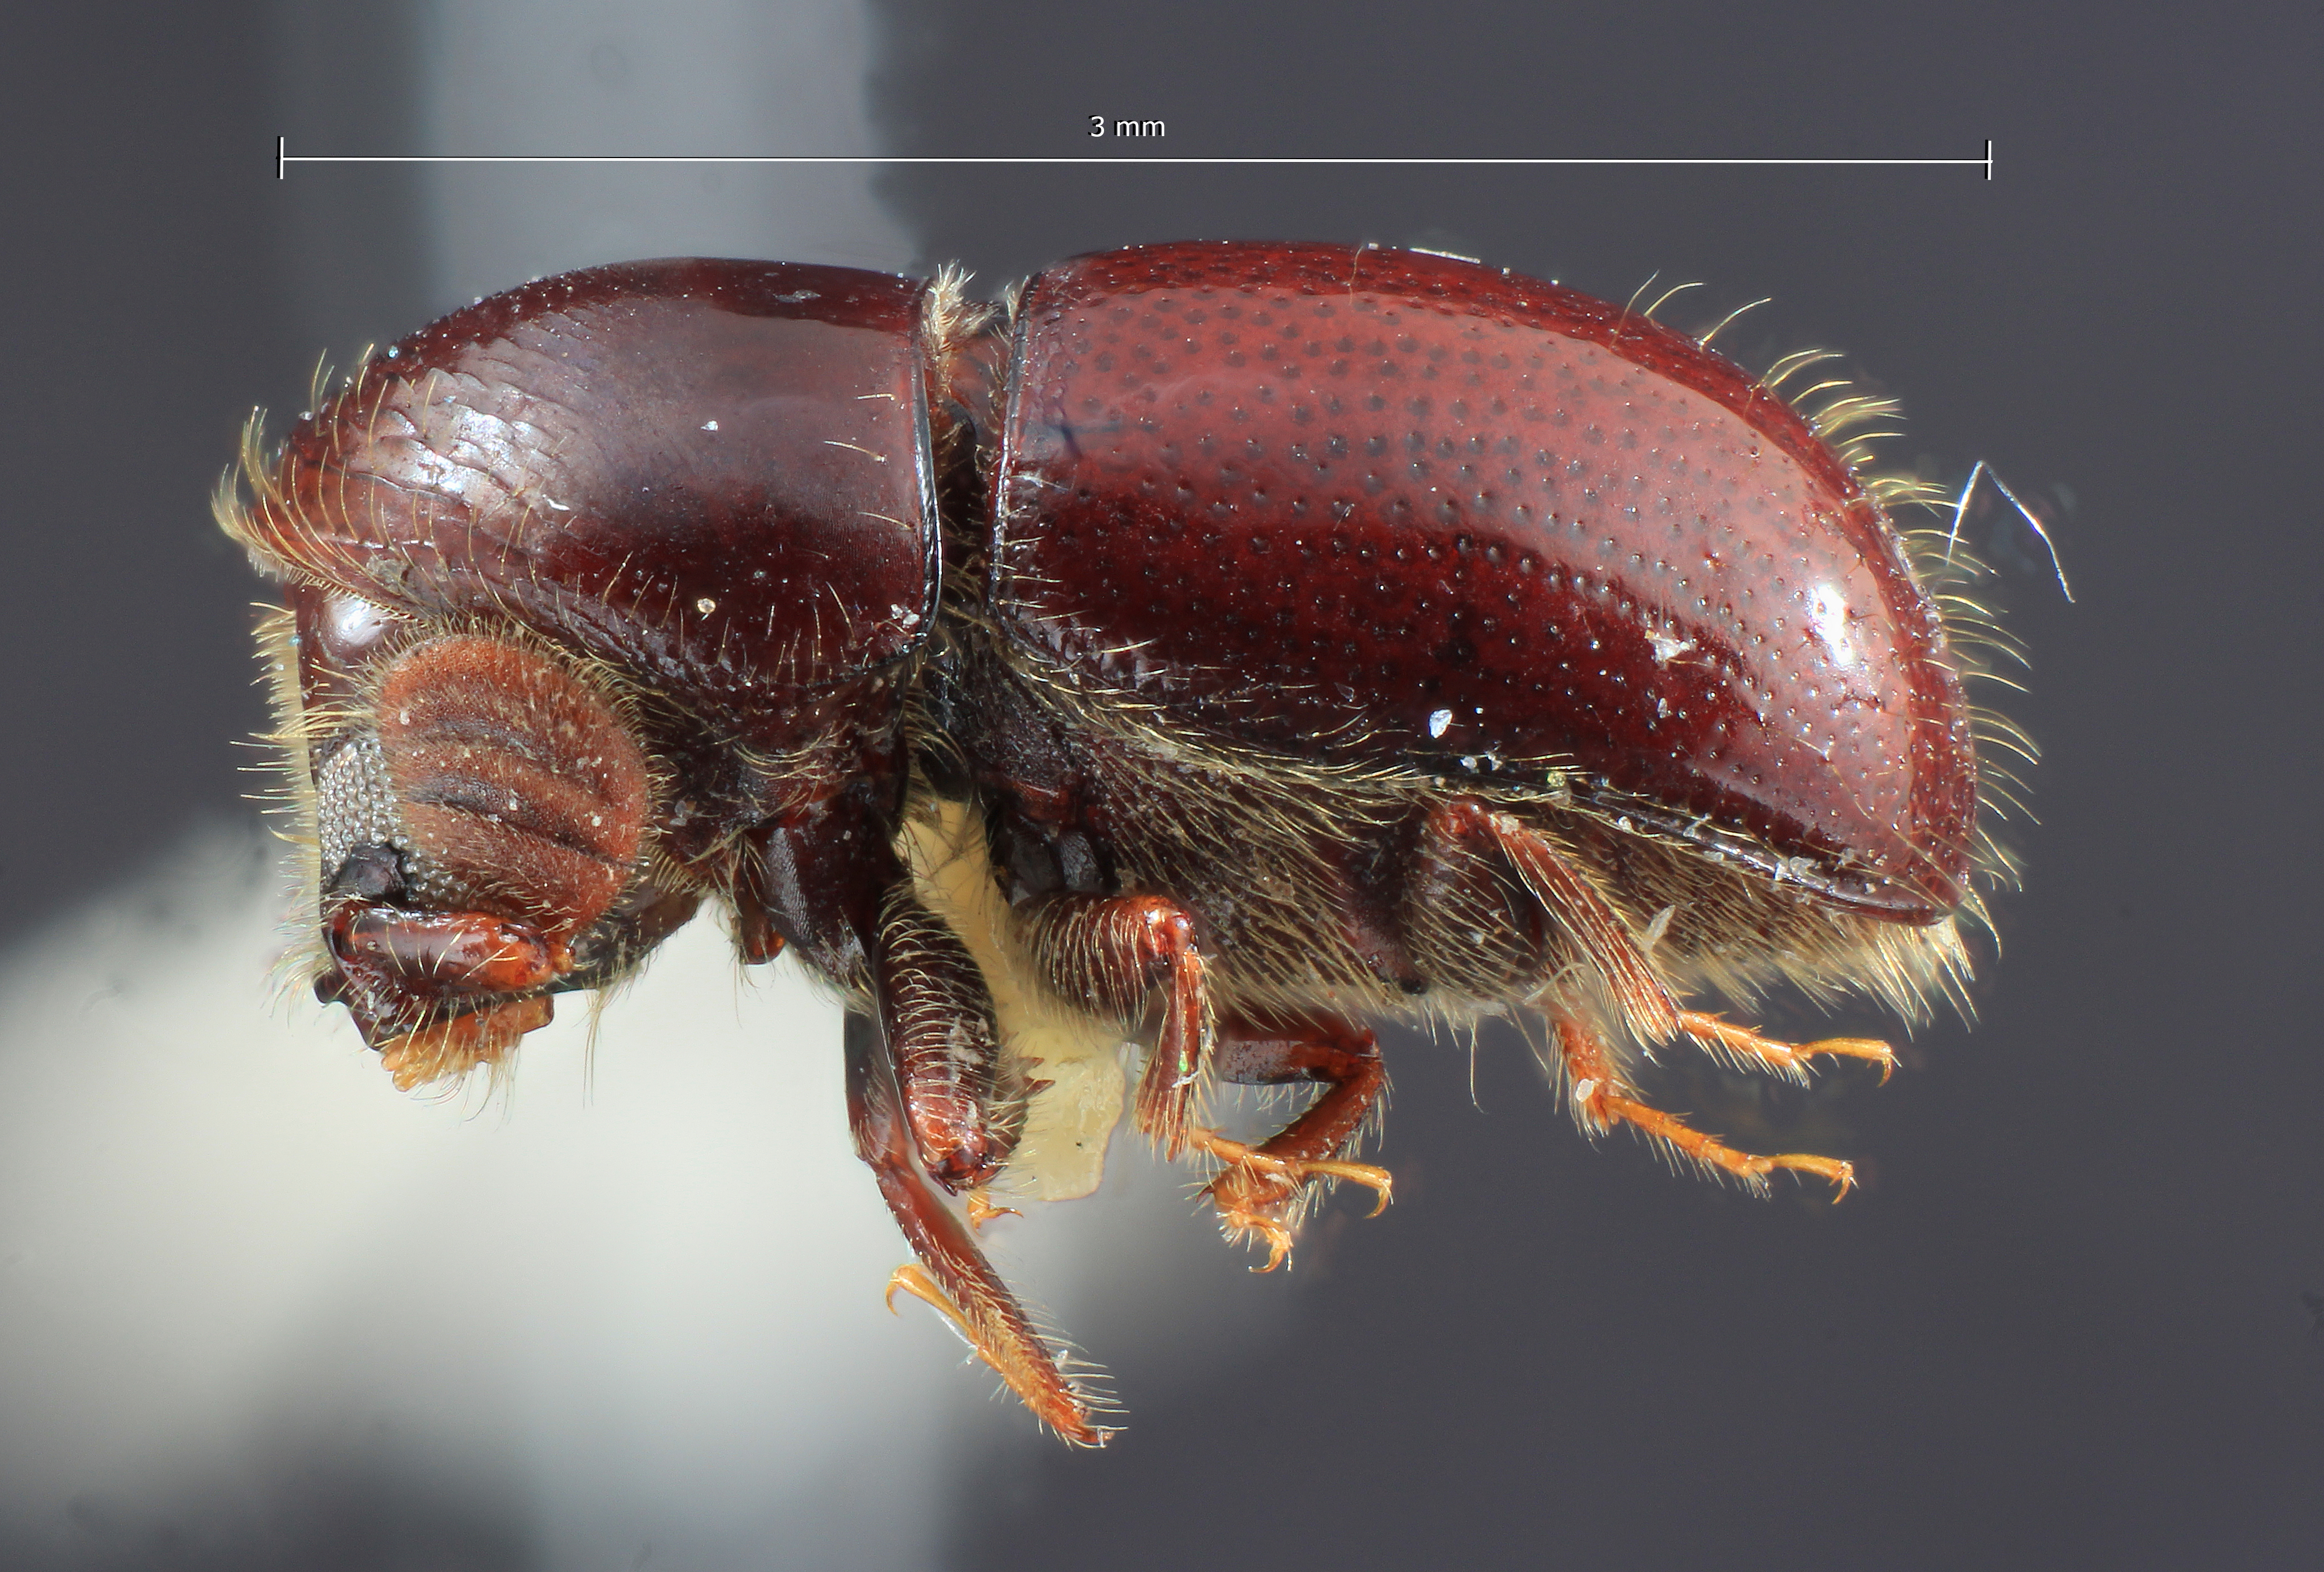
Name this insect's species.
Corthylus panamensis
